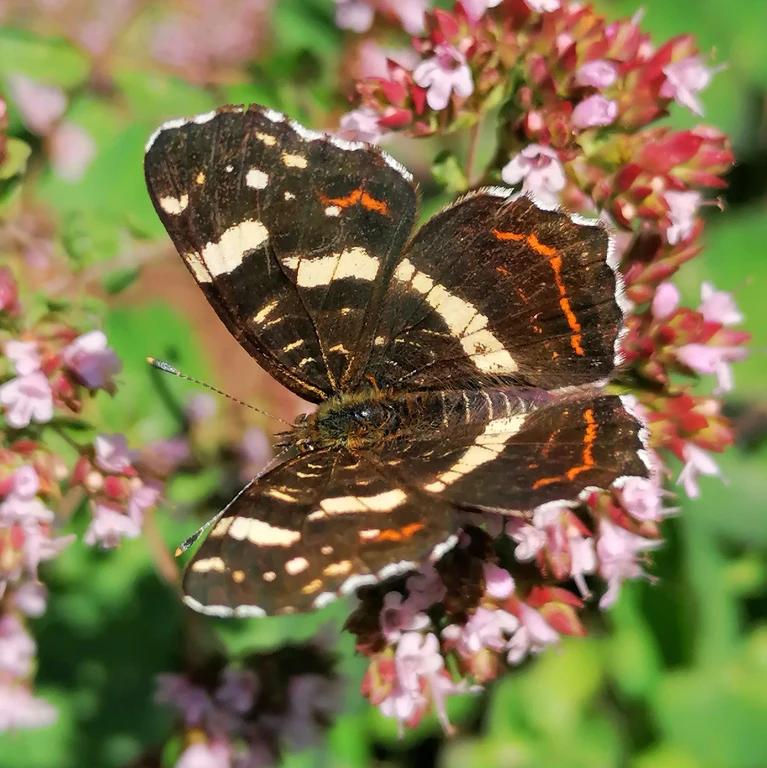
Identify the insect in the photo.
Araschnia levana
